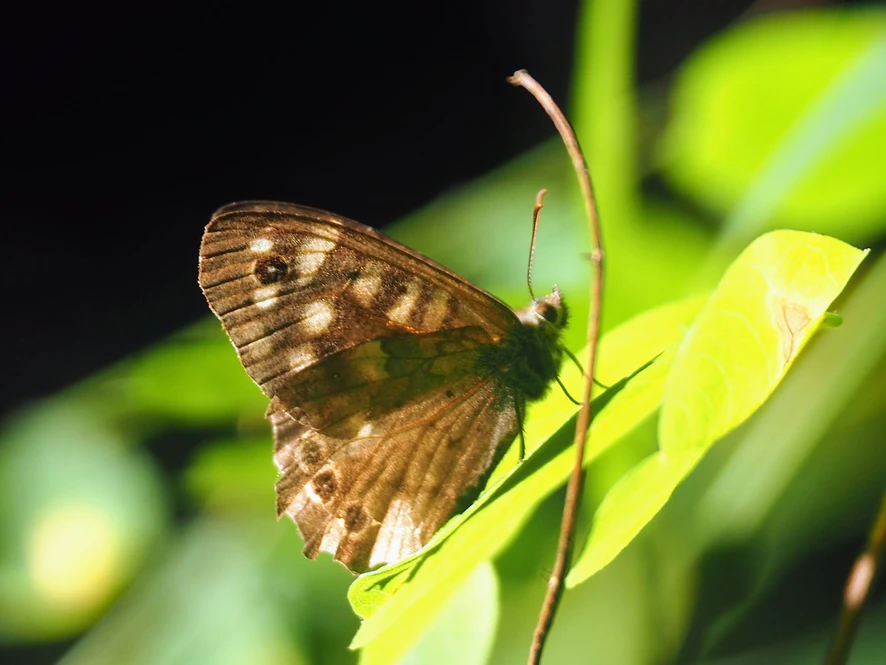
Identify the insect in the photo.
Pararge aegeria
